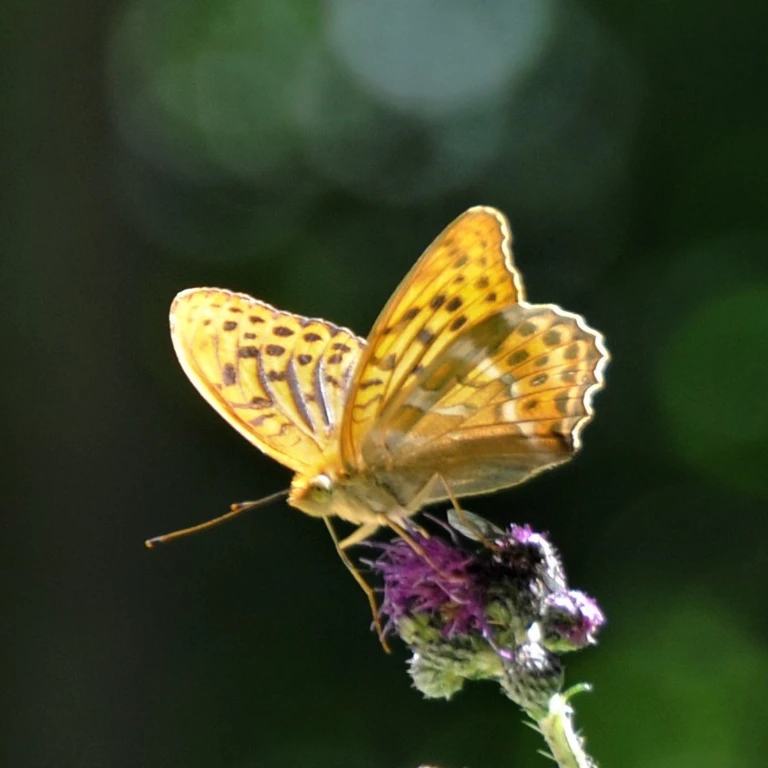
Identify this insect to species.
Argynnis paphia
